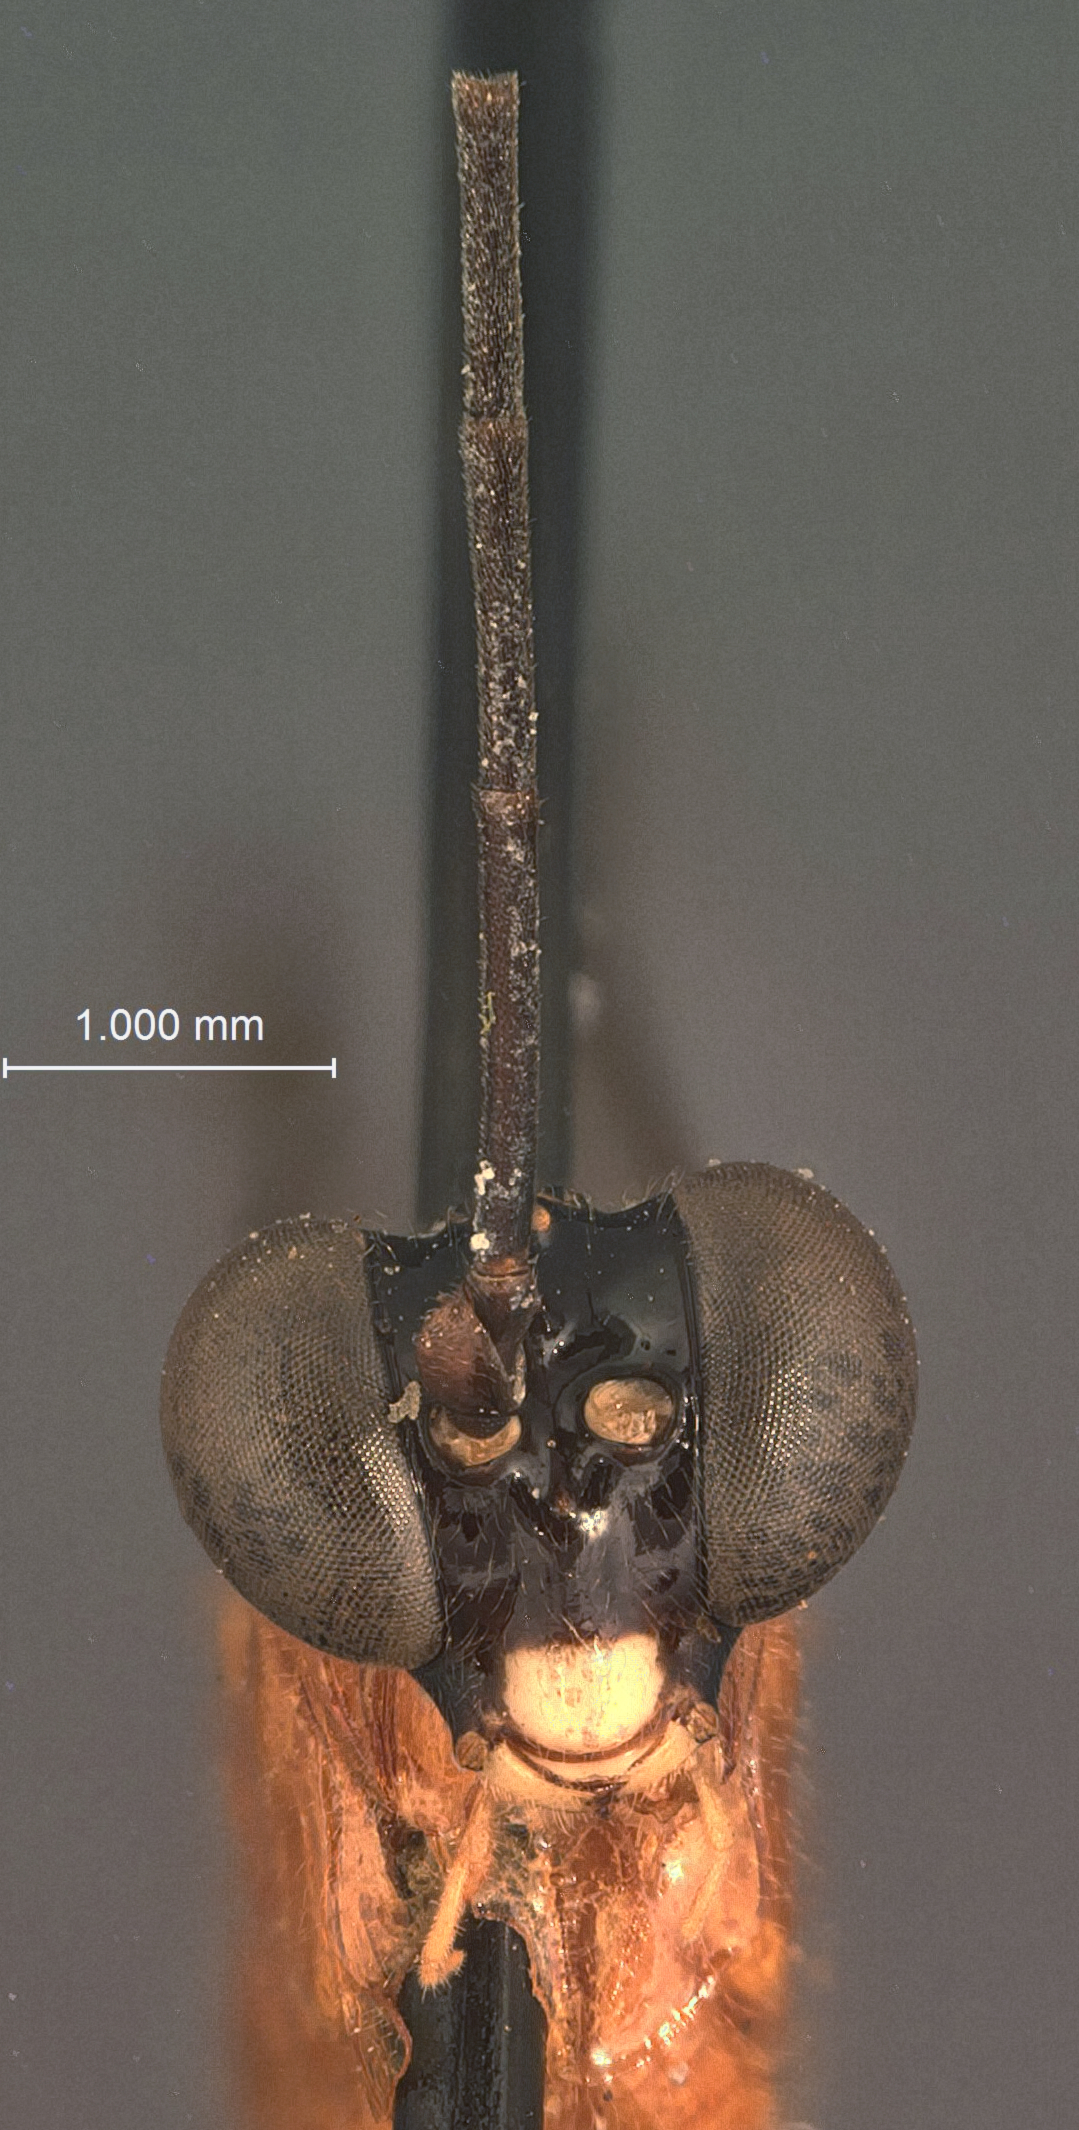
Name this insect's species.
Polycyrtus areolatus
